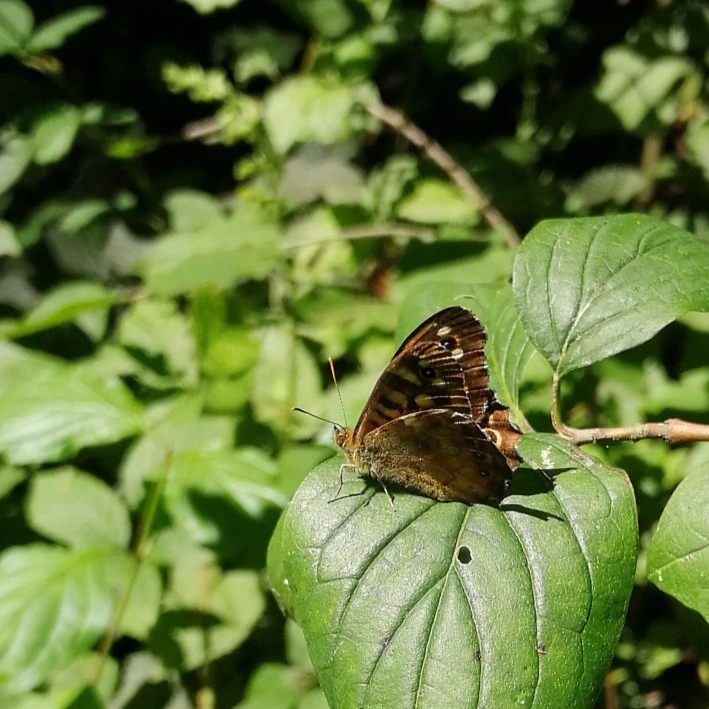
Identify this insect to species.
Pararge aegeria
